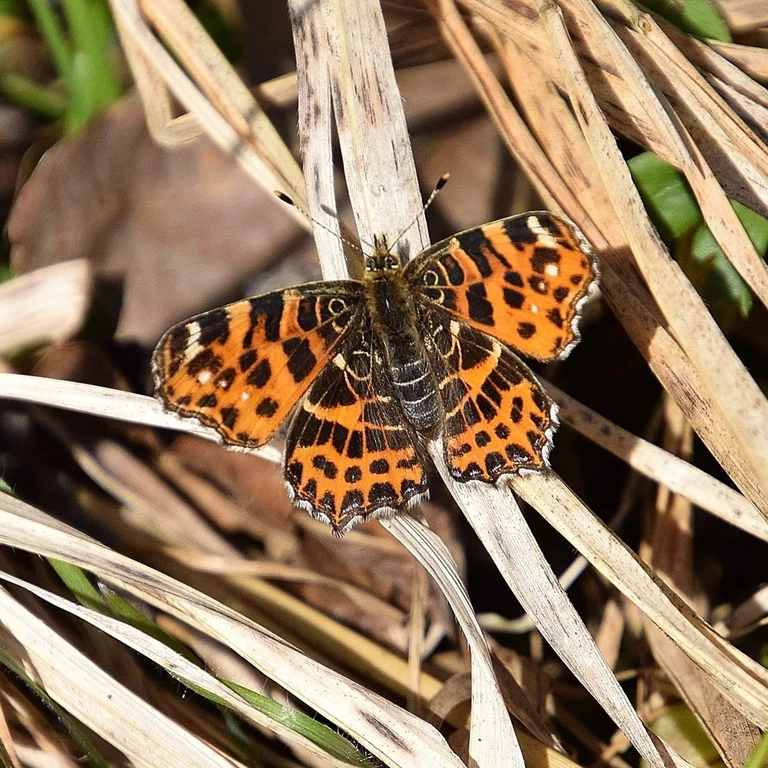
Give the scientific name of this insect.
Araschnia levana
